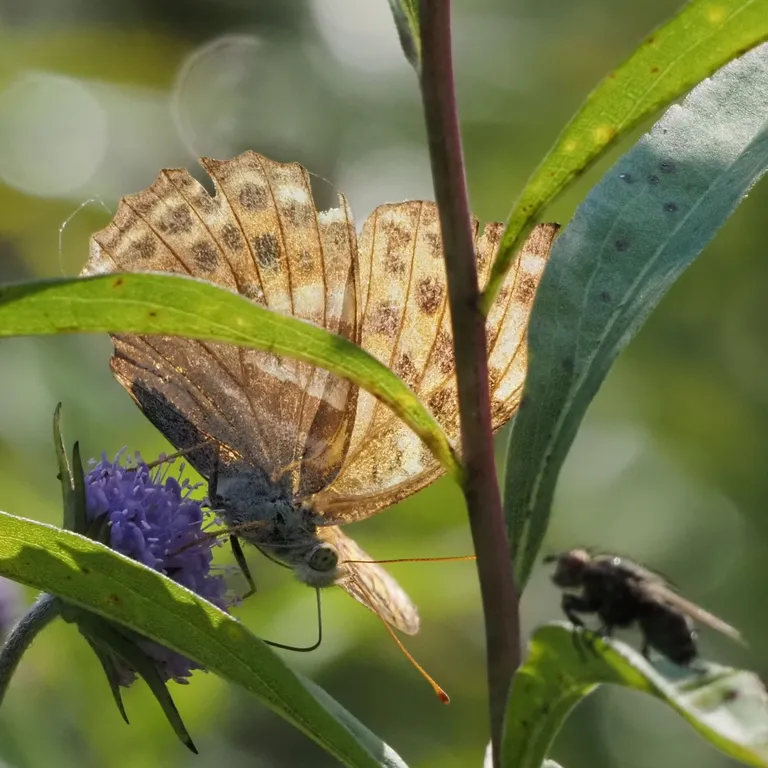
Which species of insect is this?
Argynnis paphia
